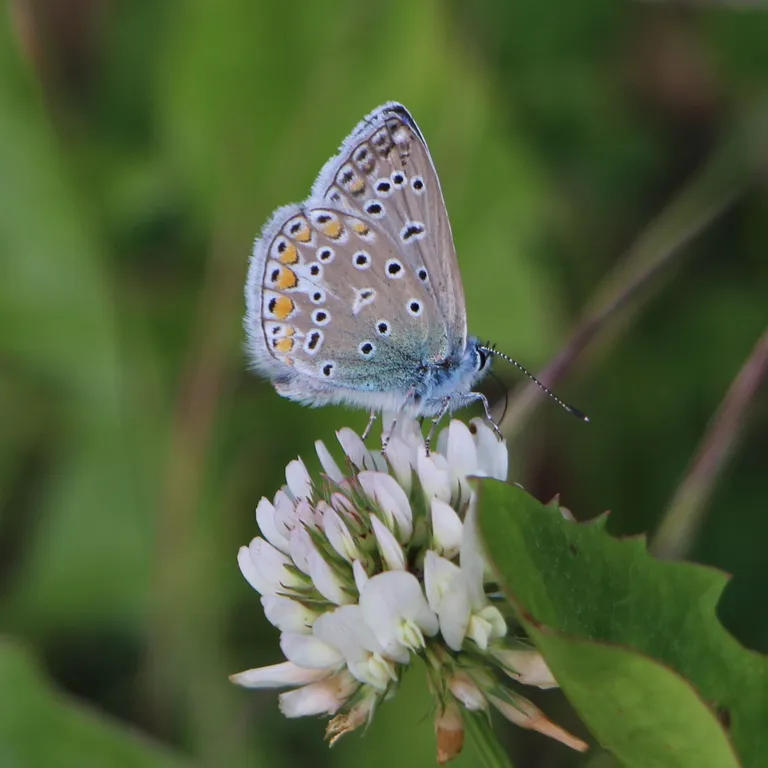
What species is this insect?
Polyommatus icarus
